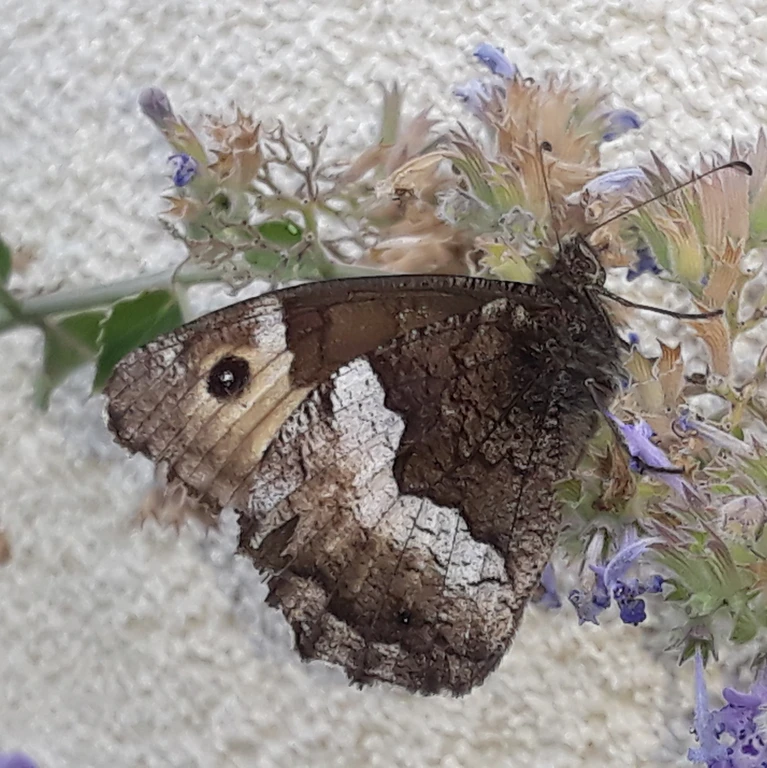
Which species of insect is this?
Hipparchia alcyone
